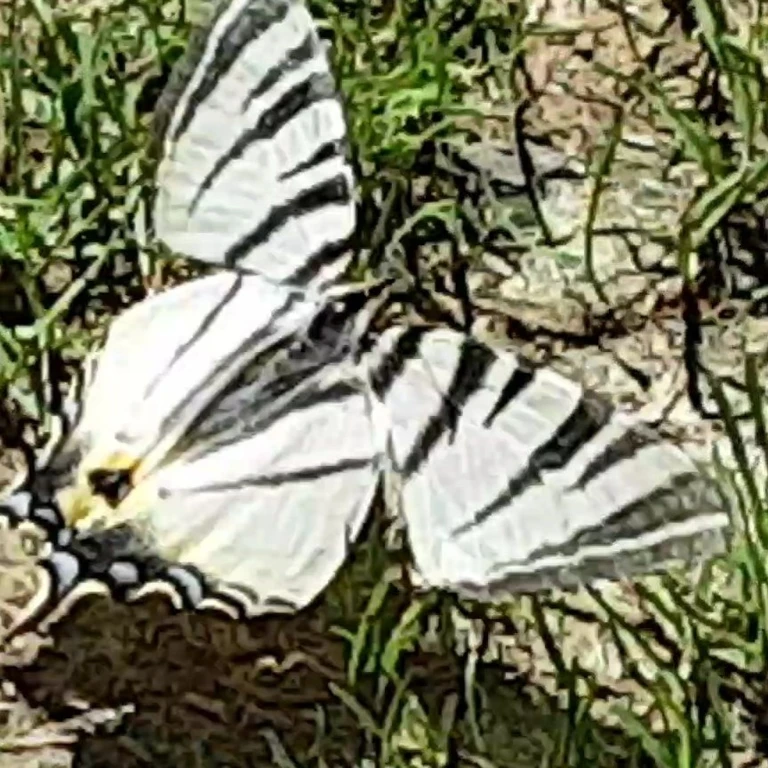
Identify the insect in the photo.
Iphiclides podalirius
